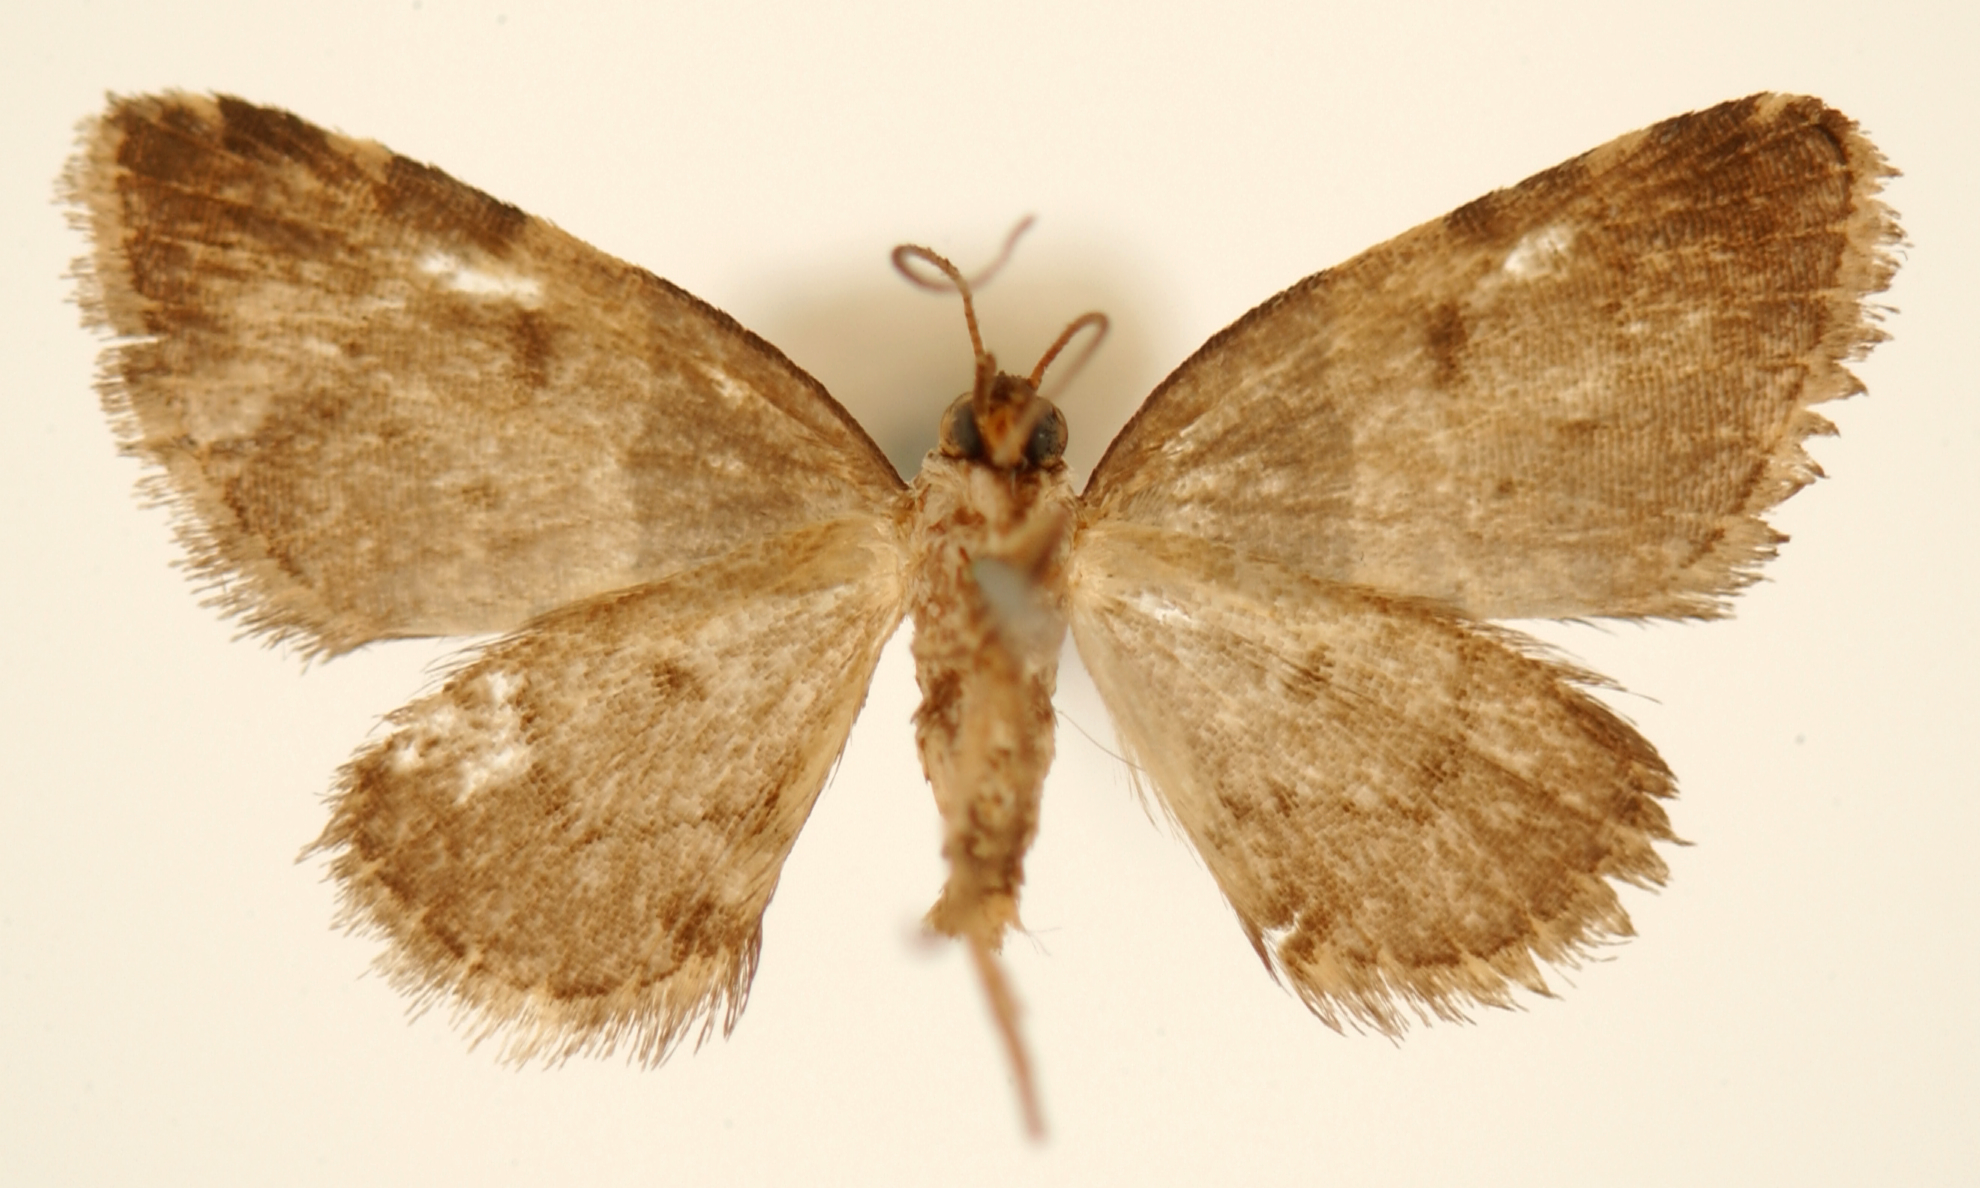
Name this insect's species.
Perizoma taetrica
